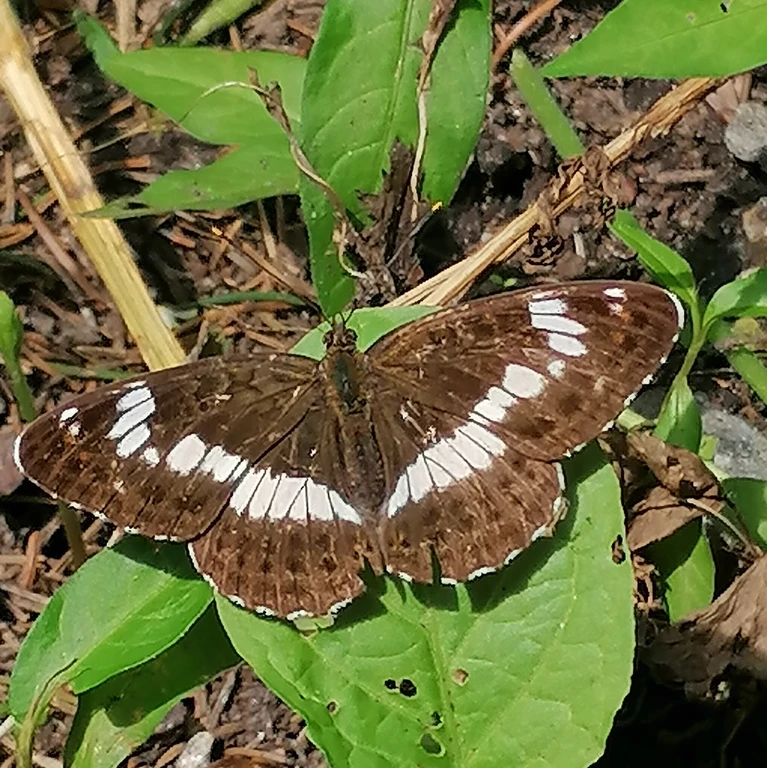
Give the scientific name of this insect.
Limenitis camilla (also Ladoga camilla)
